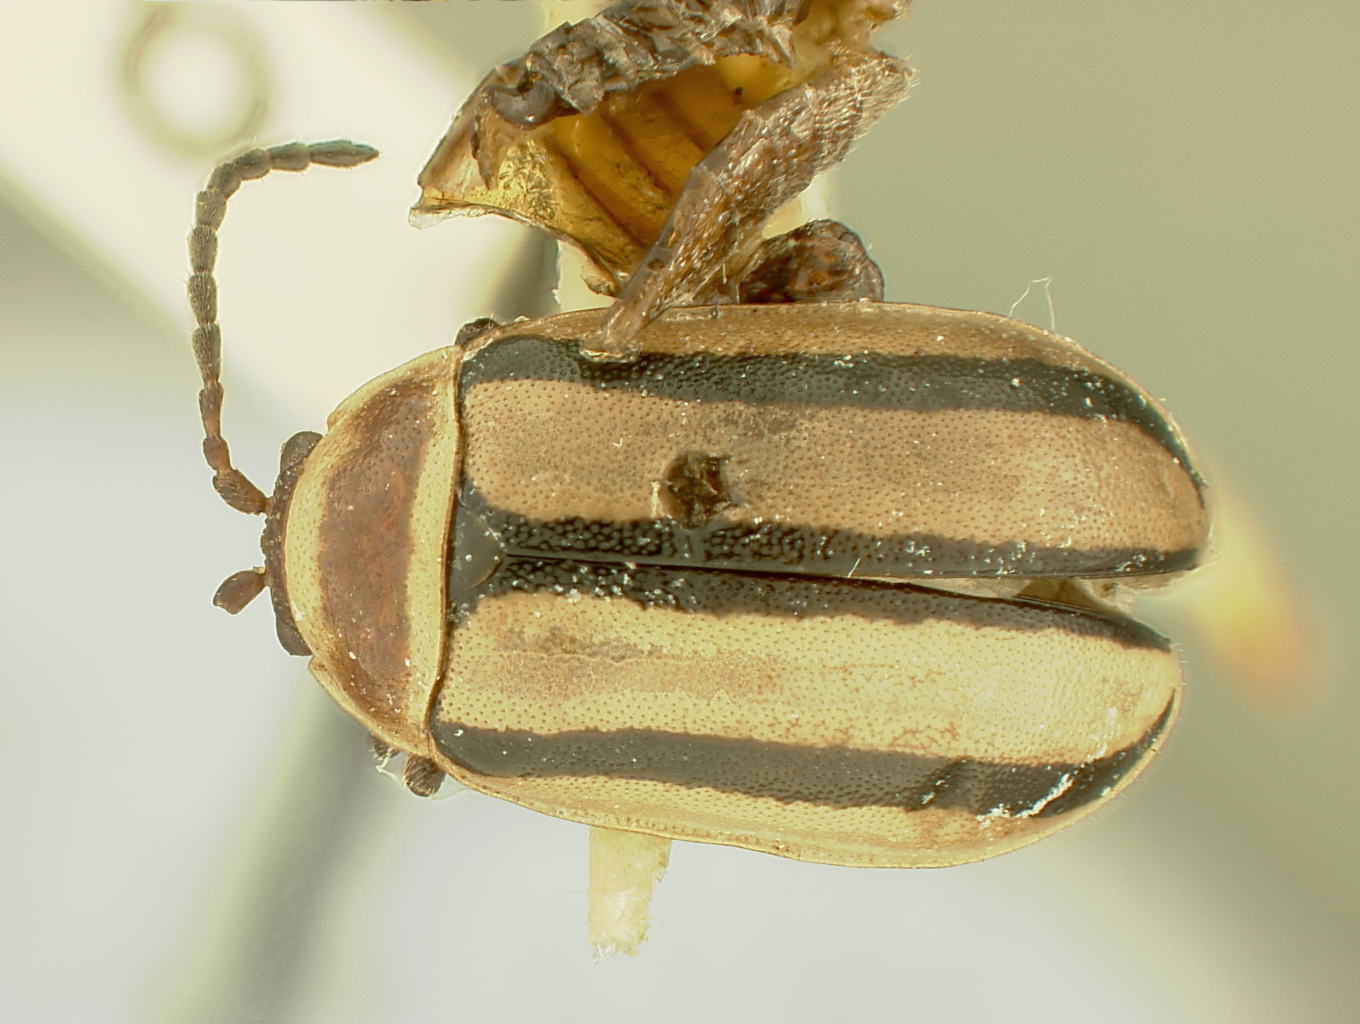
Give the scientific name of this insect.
Oedionychus barberi
